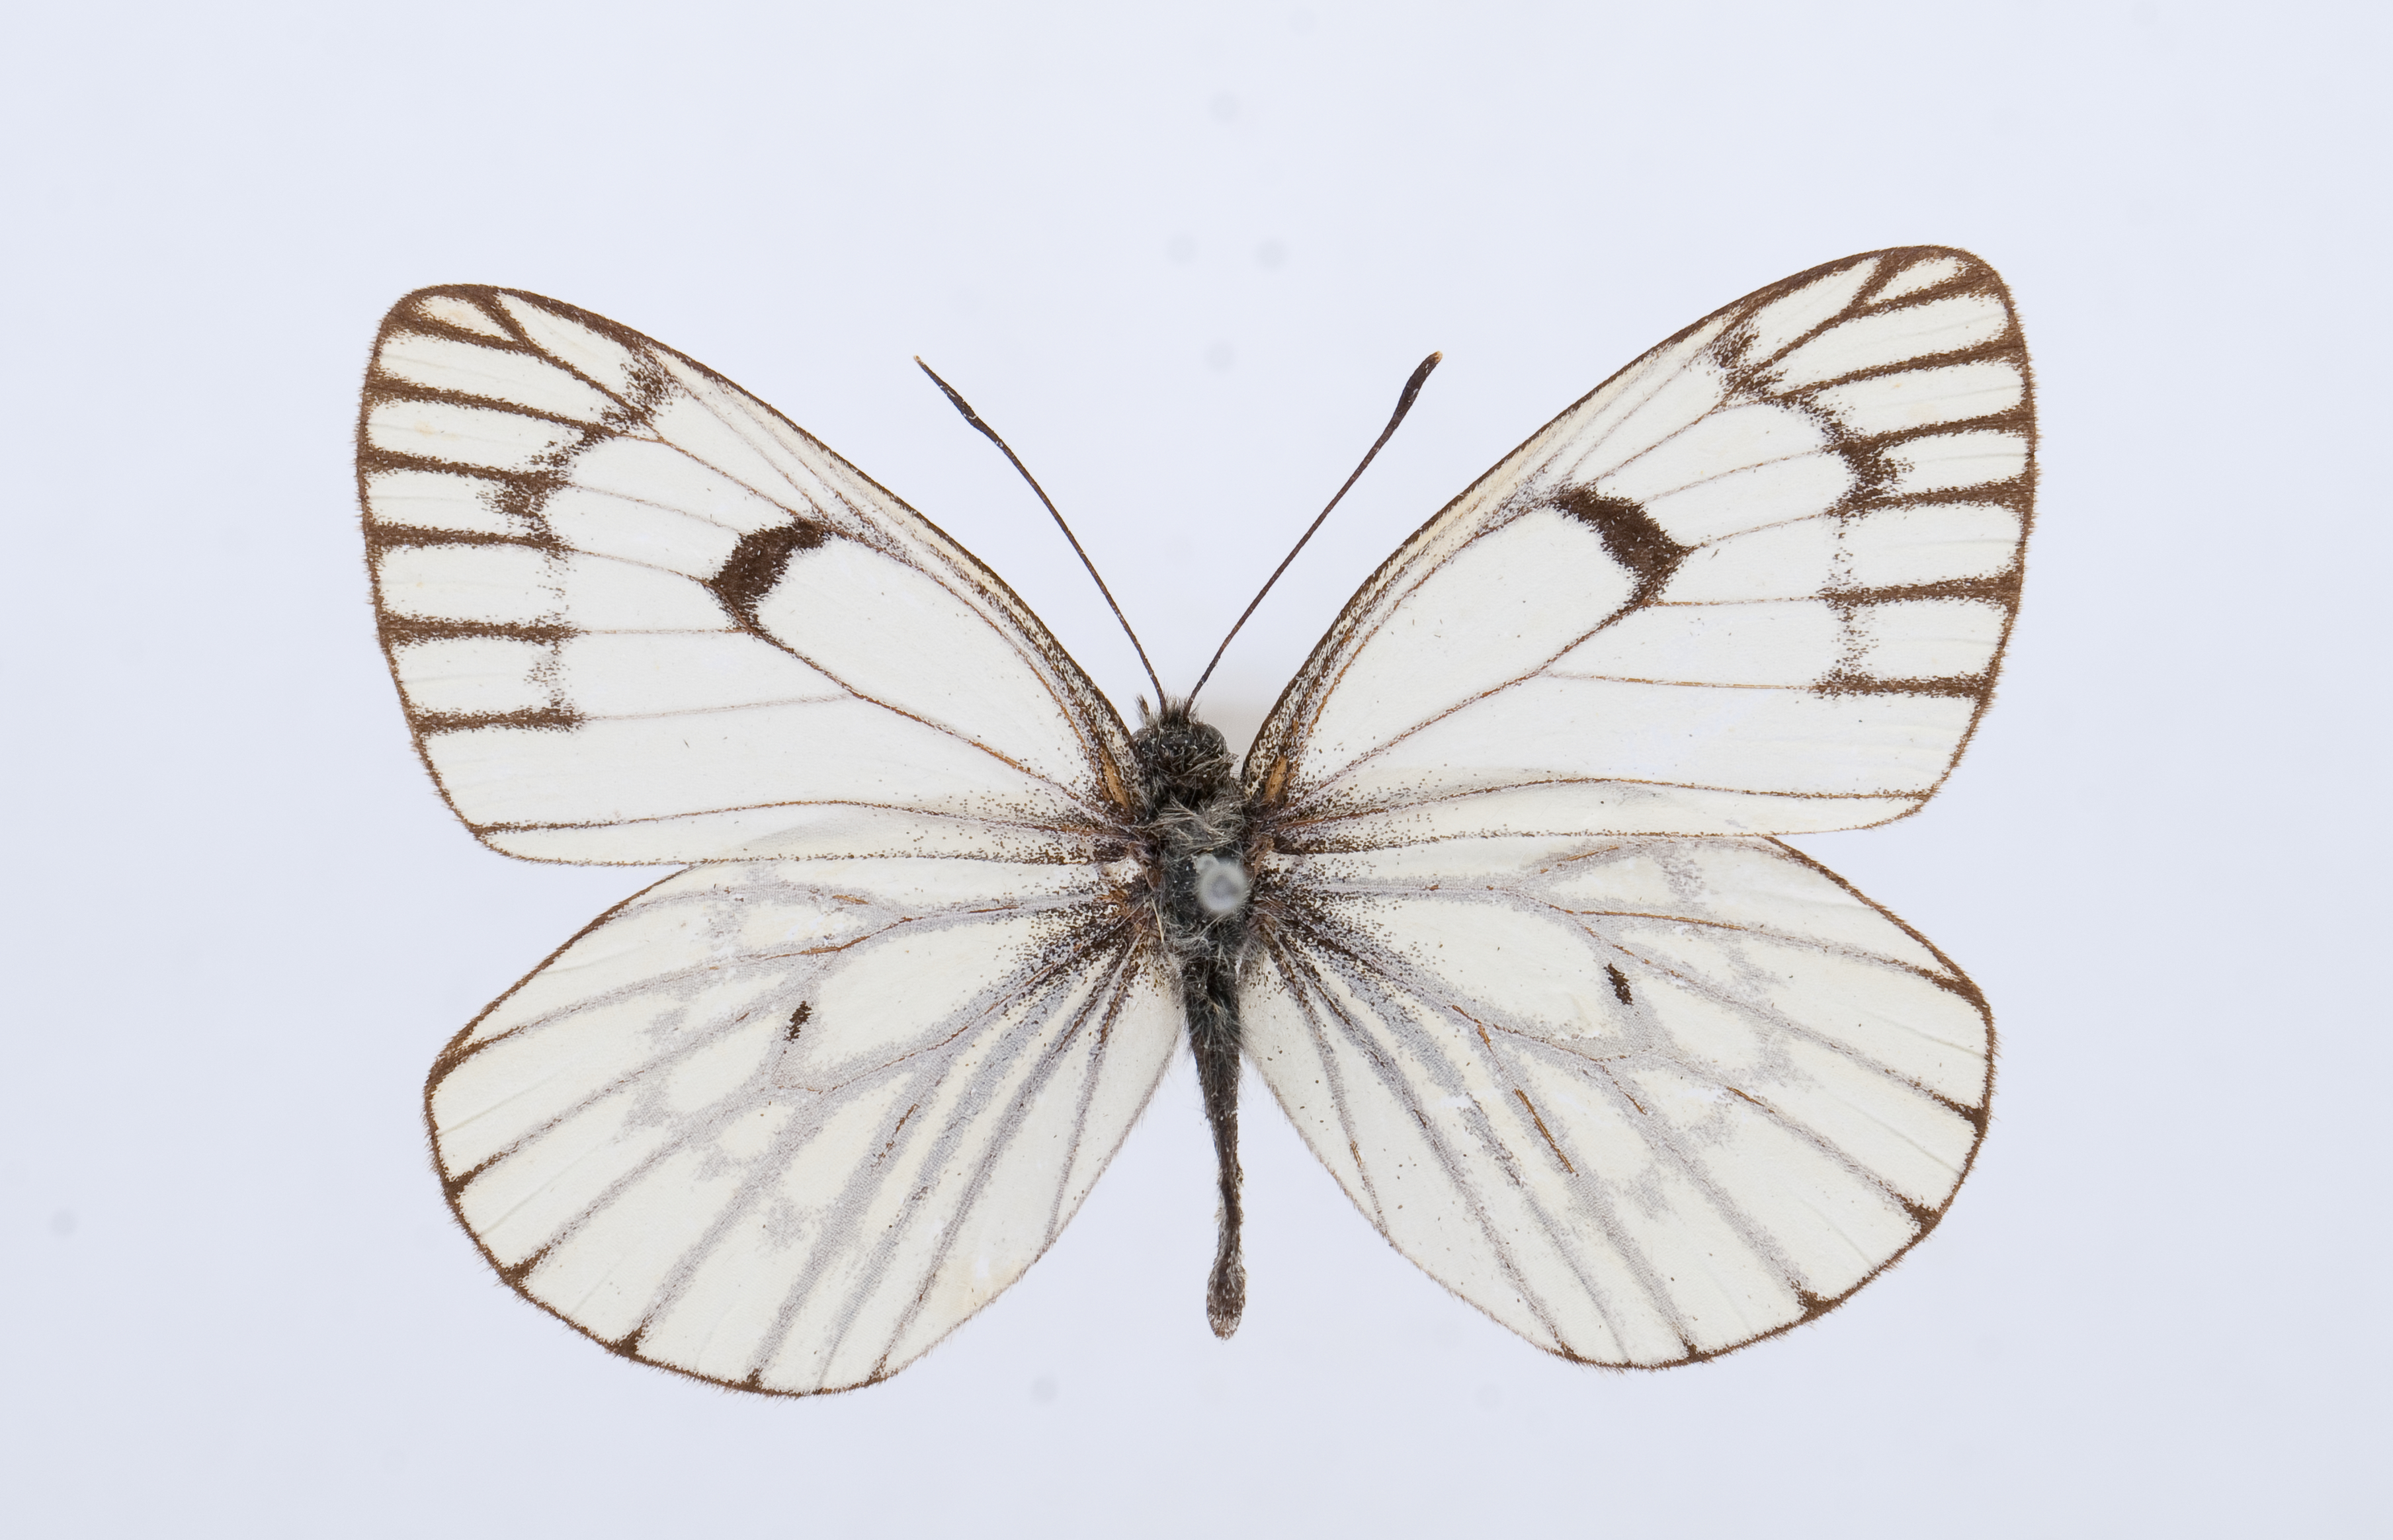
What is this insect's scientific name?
Aporia leucodice
